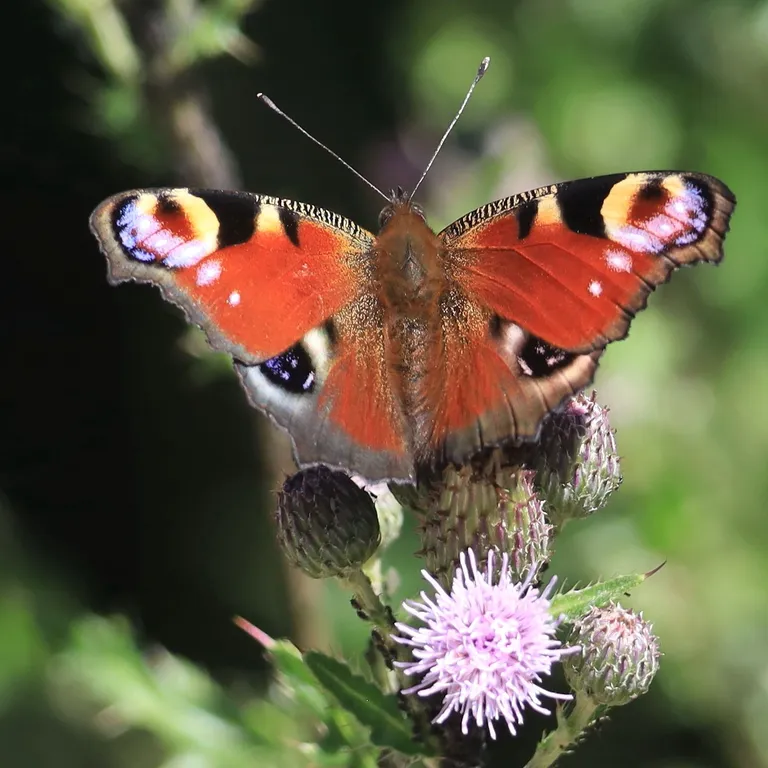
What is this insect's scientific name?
Aglais io
